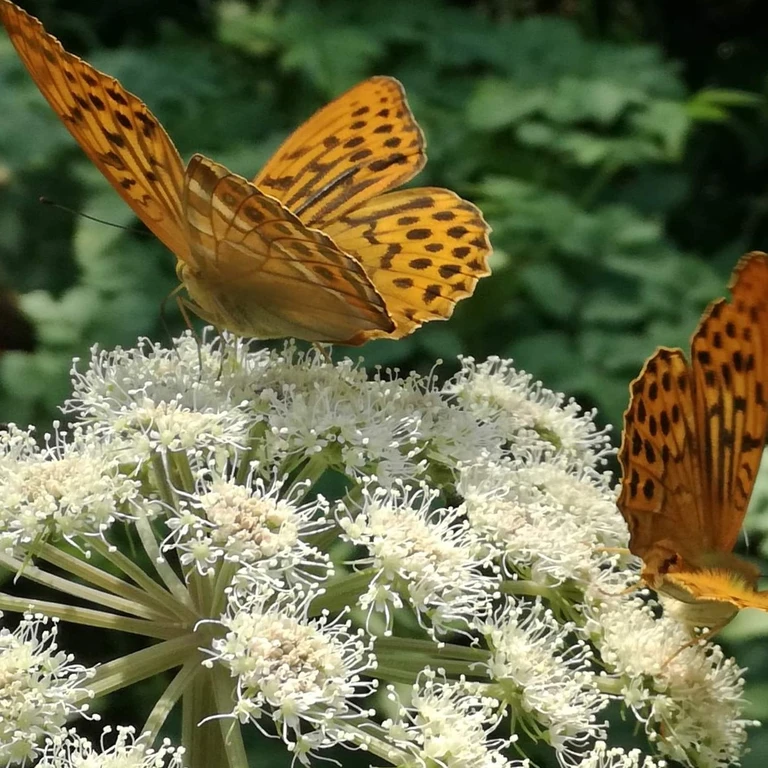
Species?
Argynnis paphia
